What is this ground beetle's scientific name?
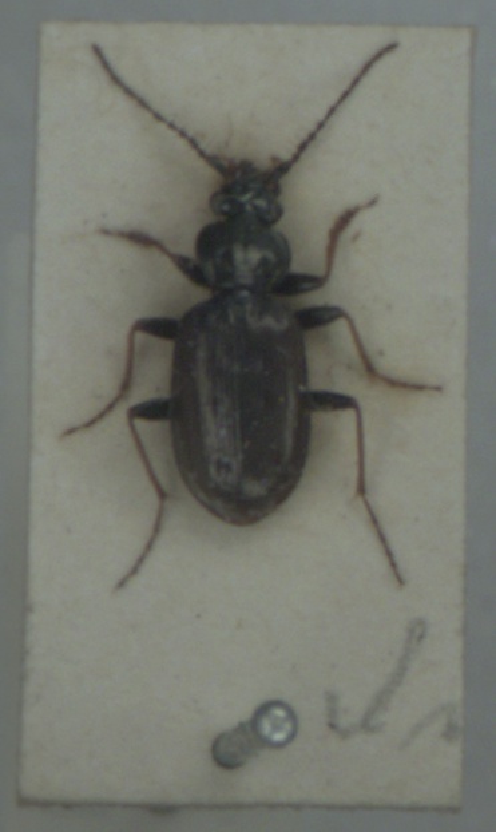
Loricera pilicornis
